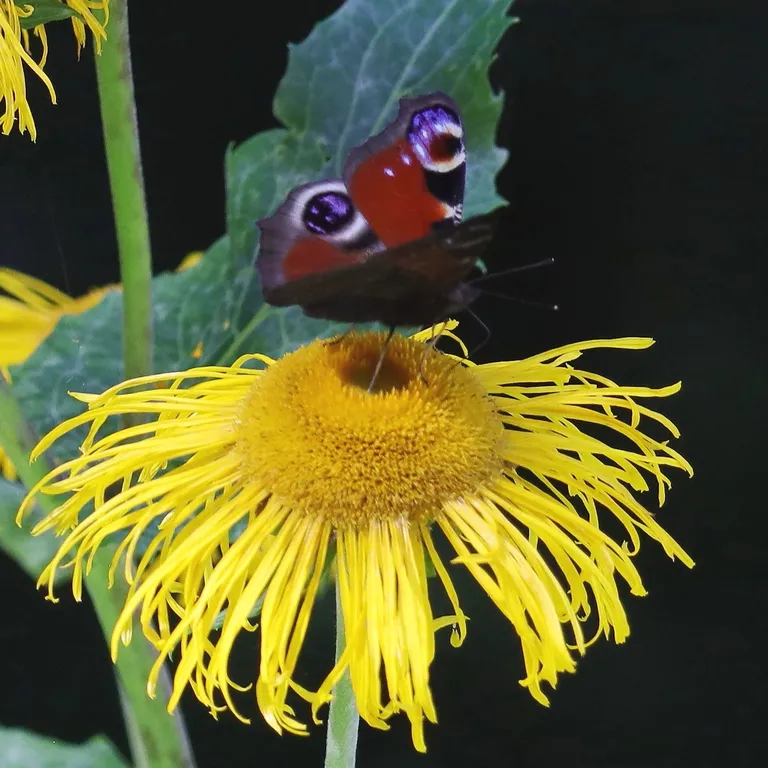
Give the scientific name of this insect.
Aglais io
